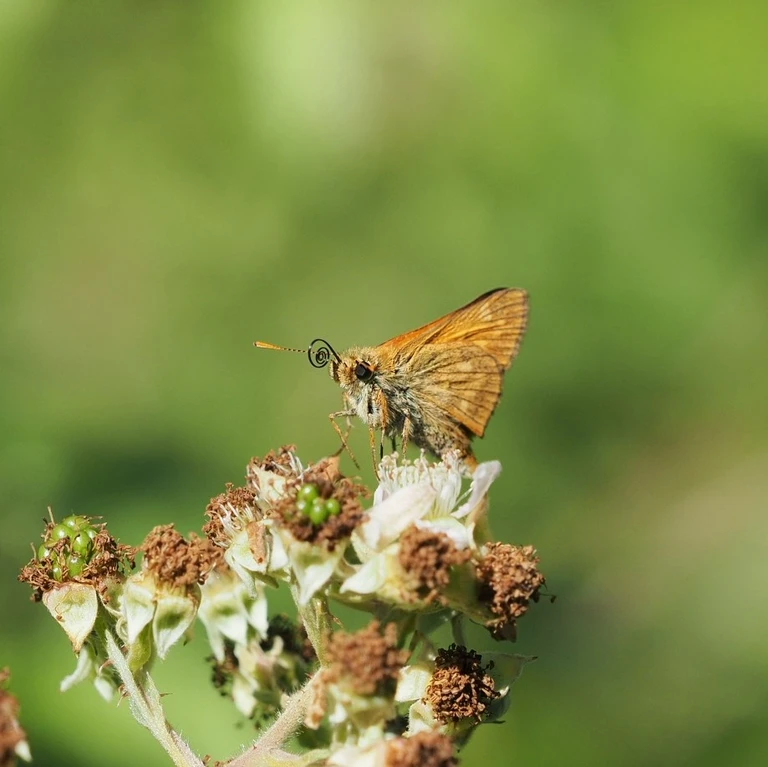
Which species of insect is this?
Ochlodes sylvanus (also Ochlodes venata)
